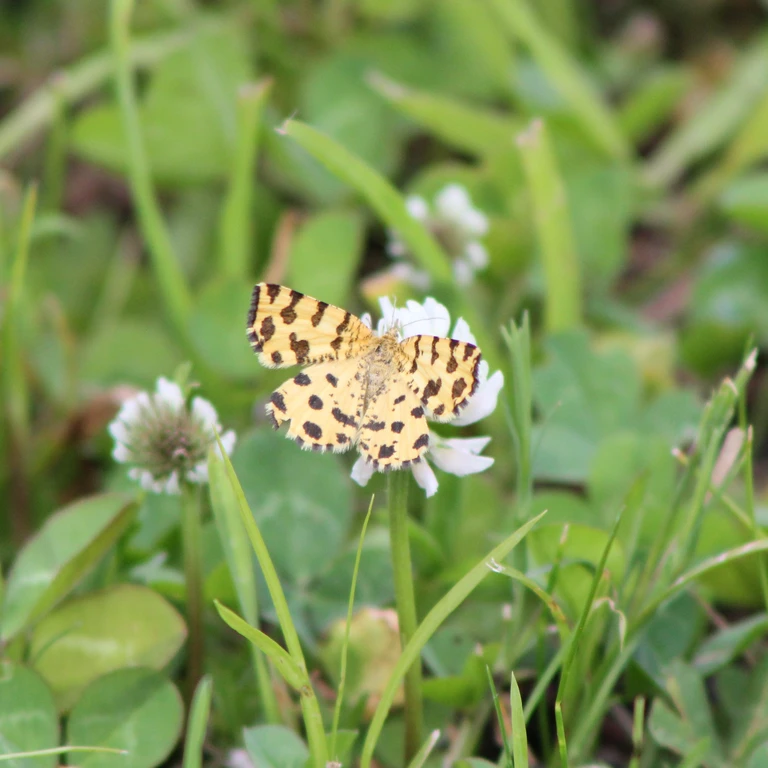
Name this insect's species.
Pseudopanthera macularia
